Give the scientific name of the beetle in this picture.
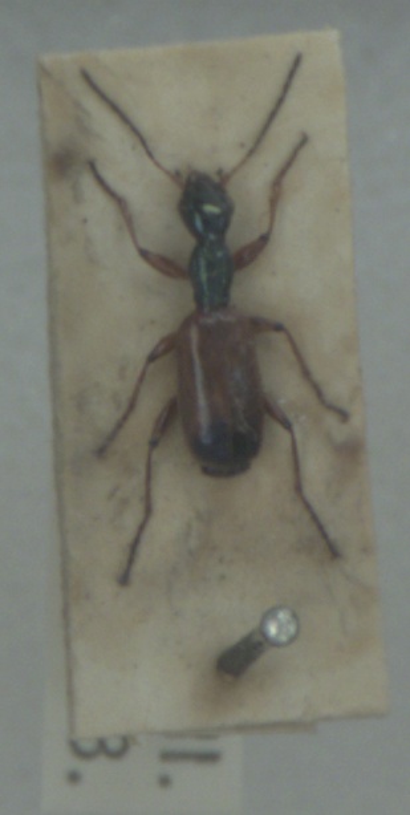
Odacantha melanura
